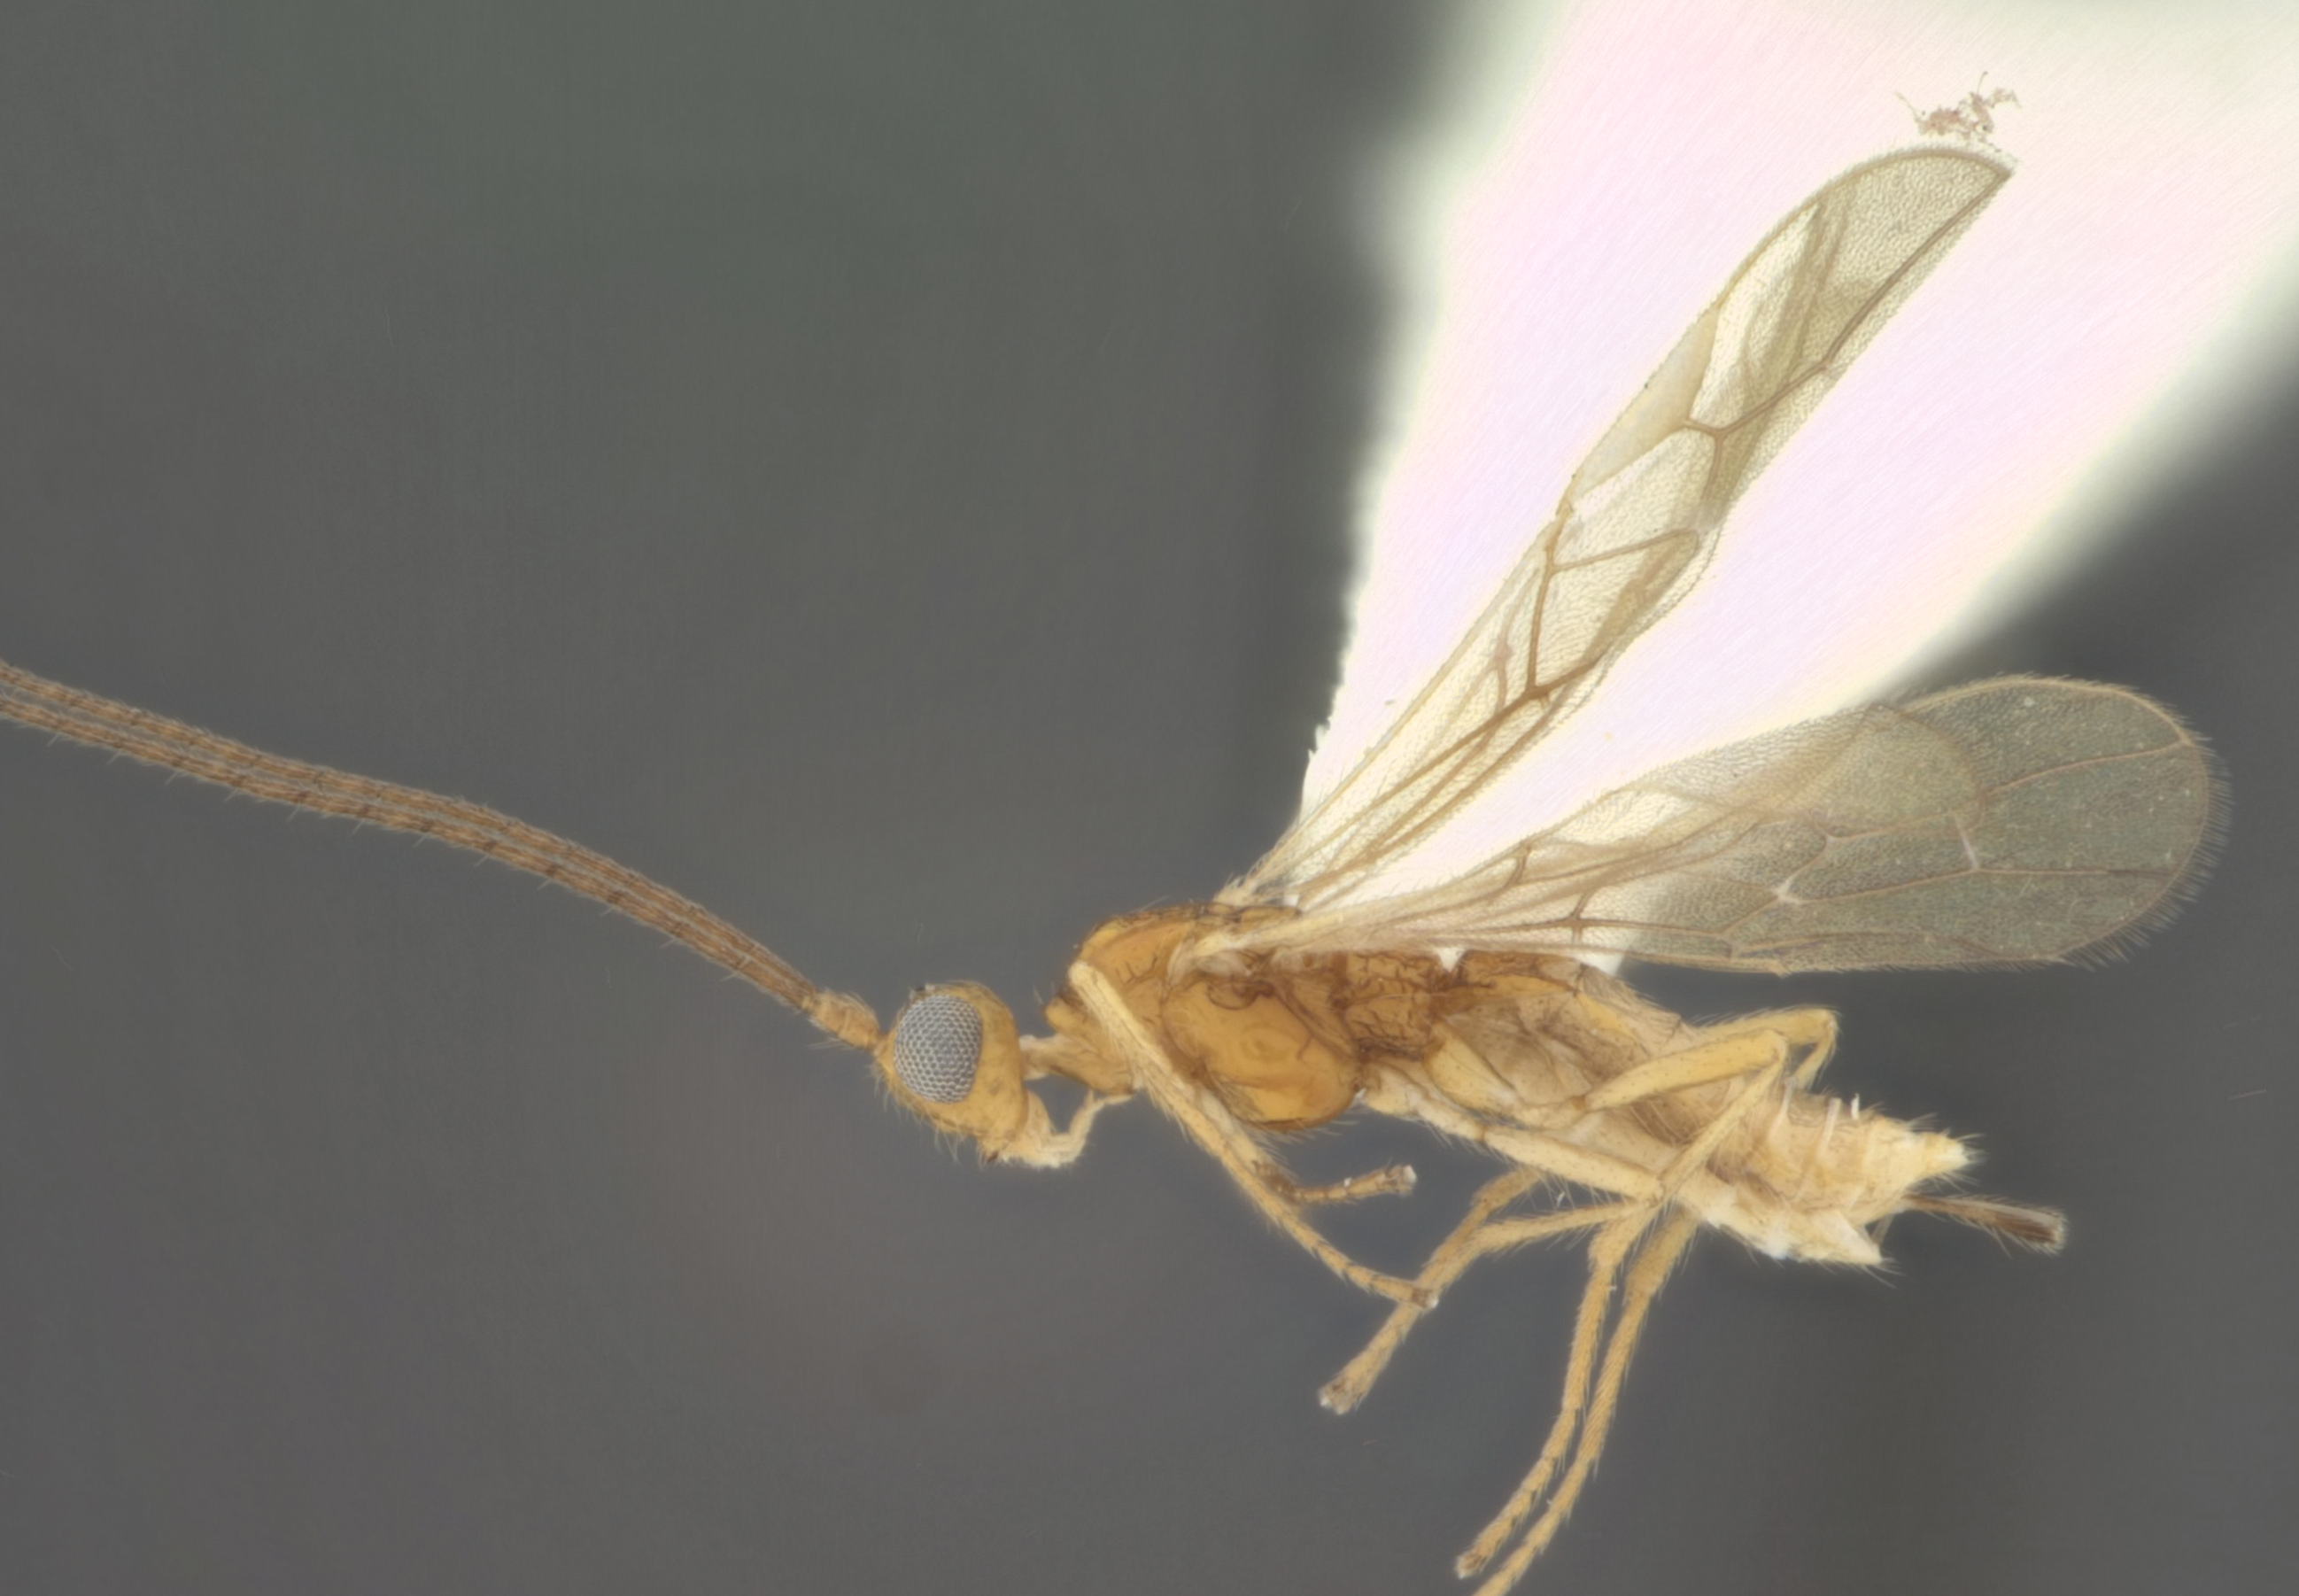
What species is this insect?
Allobracon texensis
